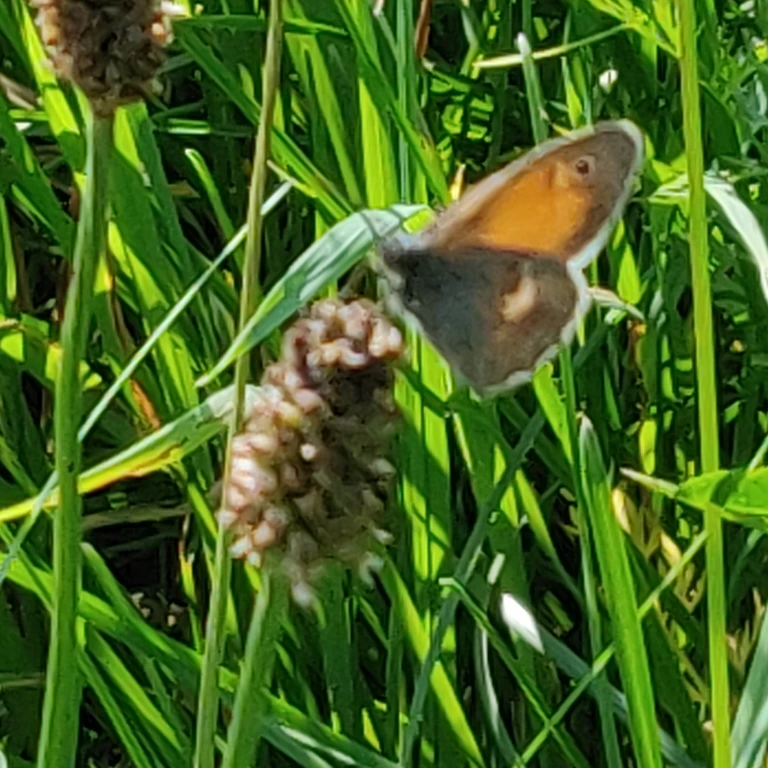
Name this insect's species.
Coenonympha pamphilus
